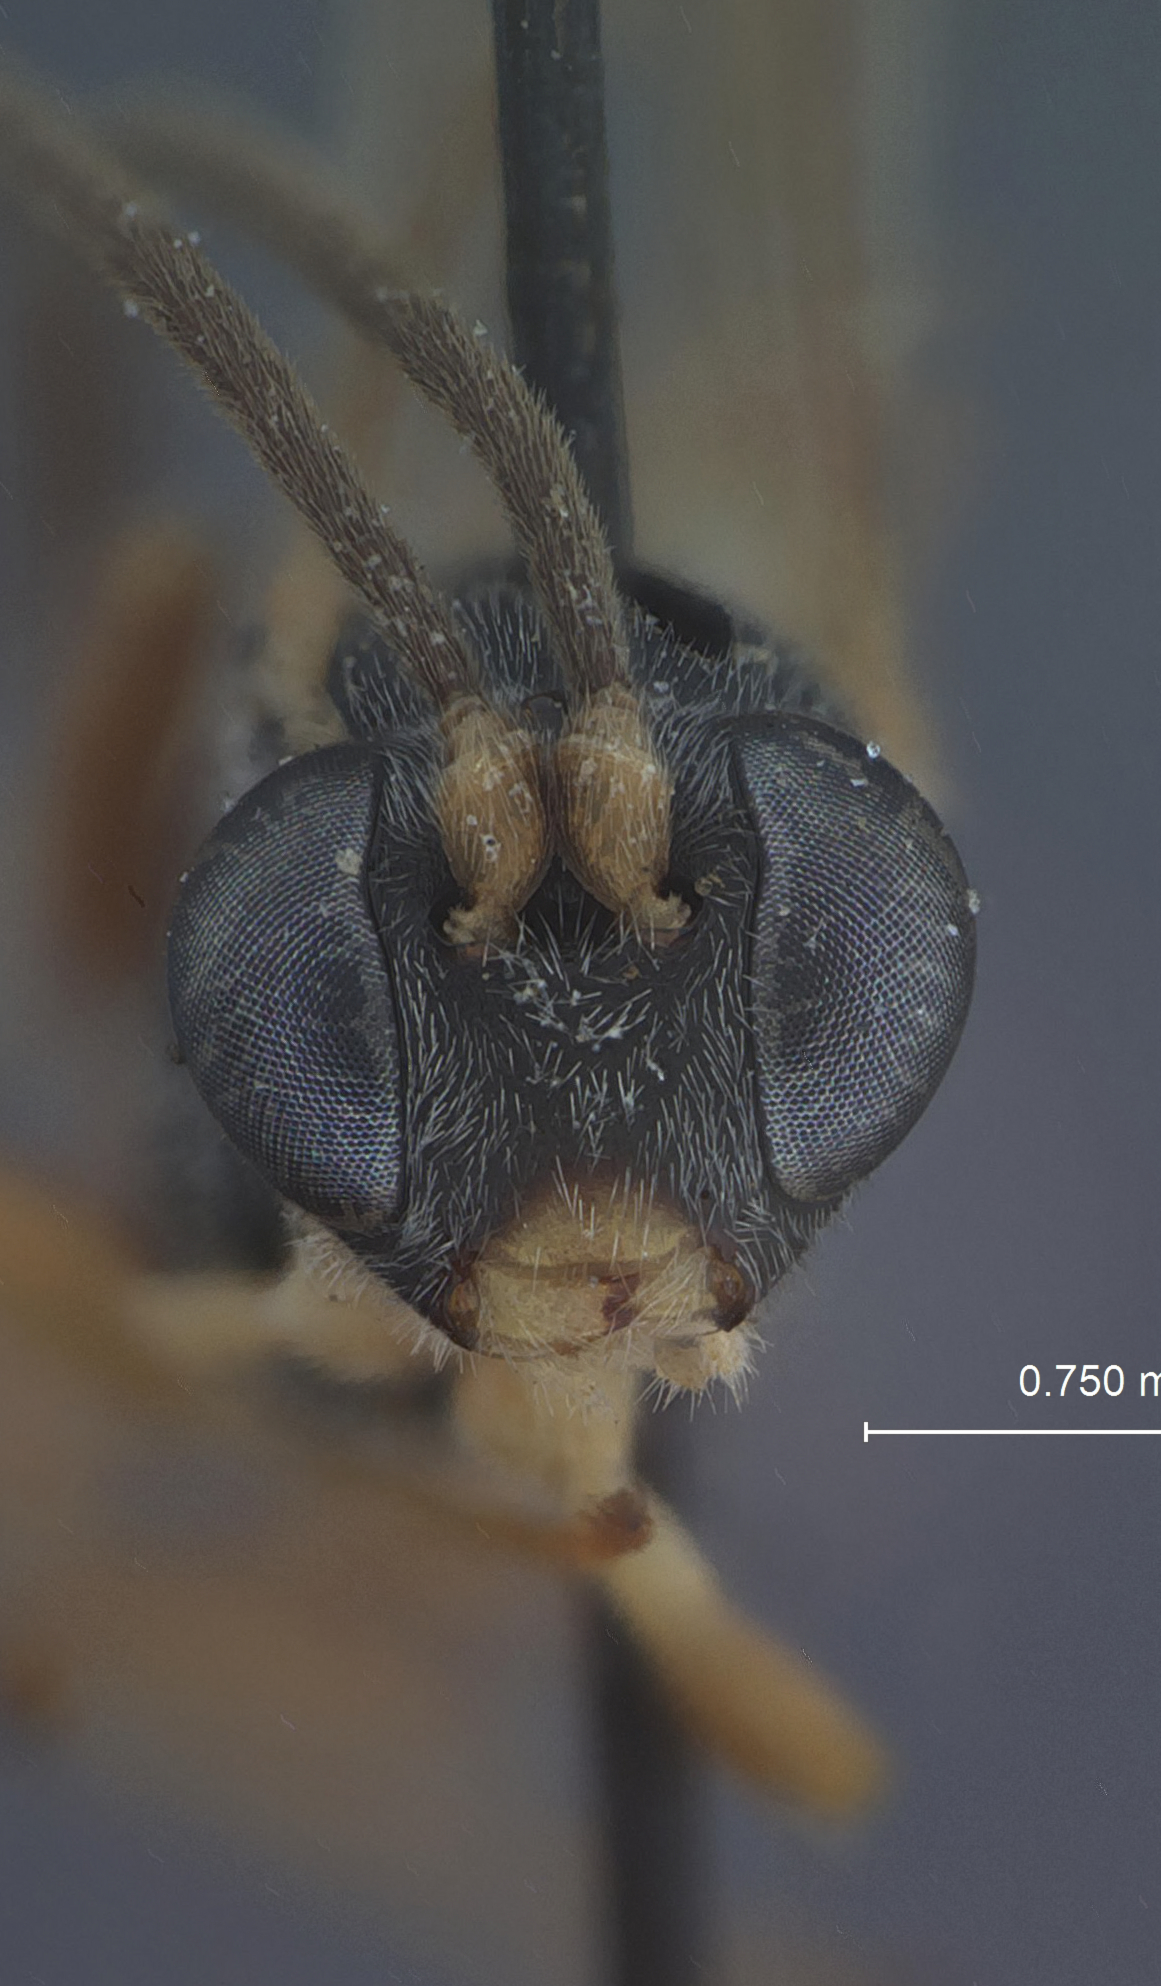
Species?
Hyposoter diversicolor
